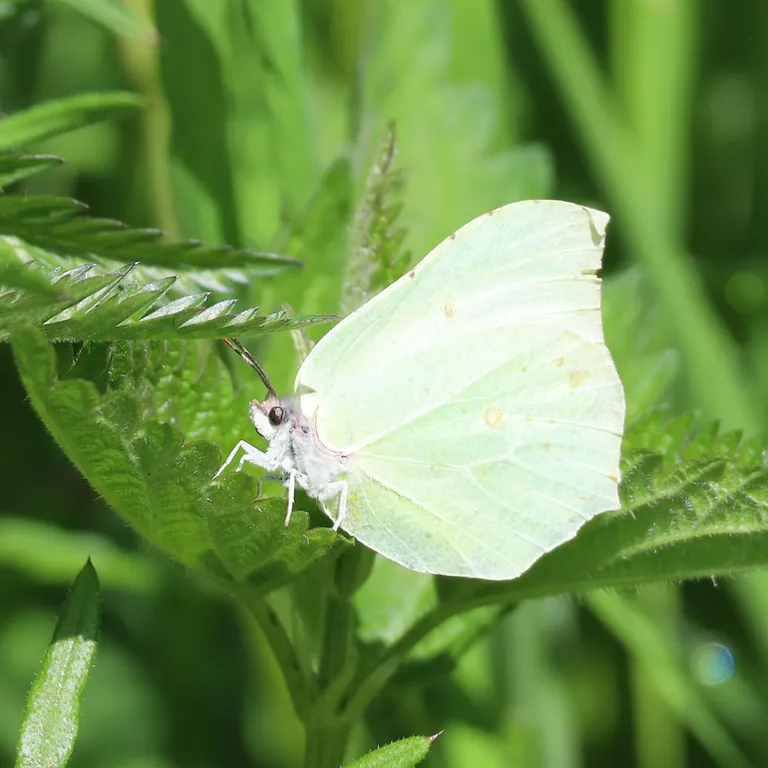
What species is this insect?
Gonepteryx rhamni
